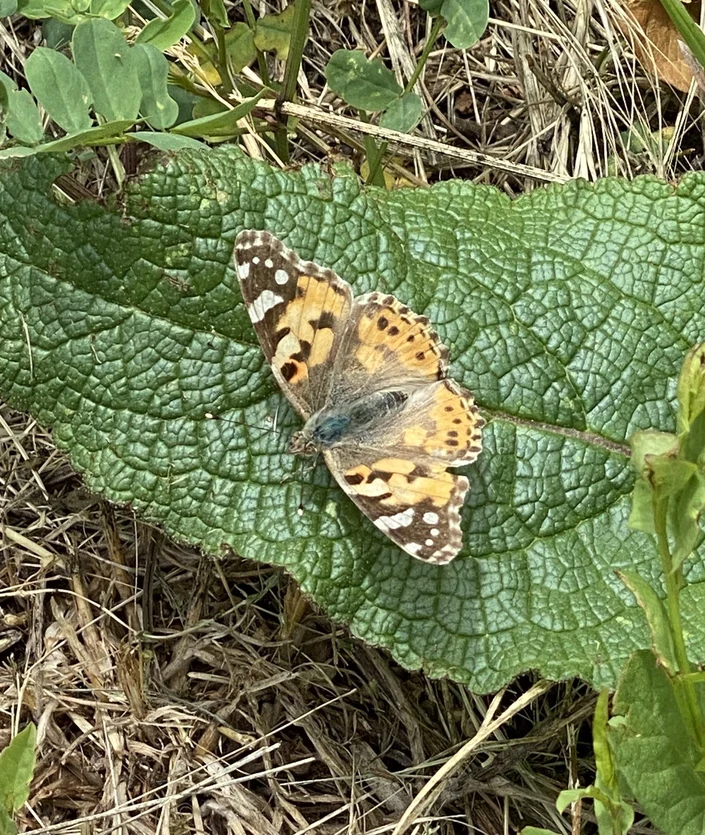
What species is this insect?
Vanessa cardui
